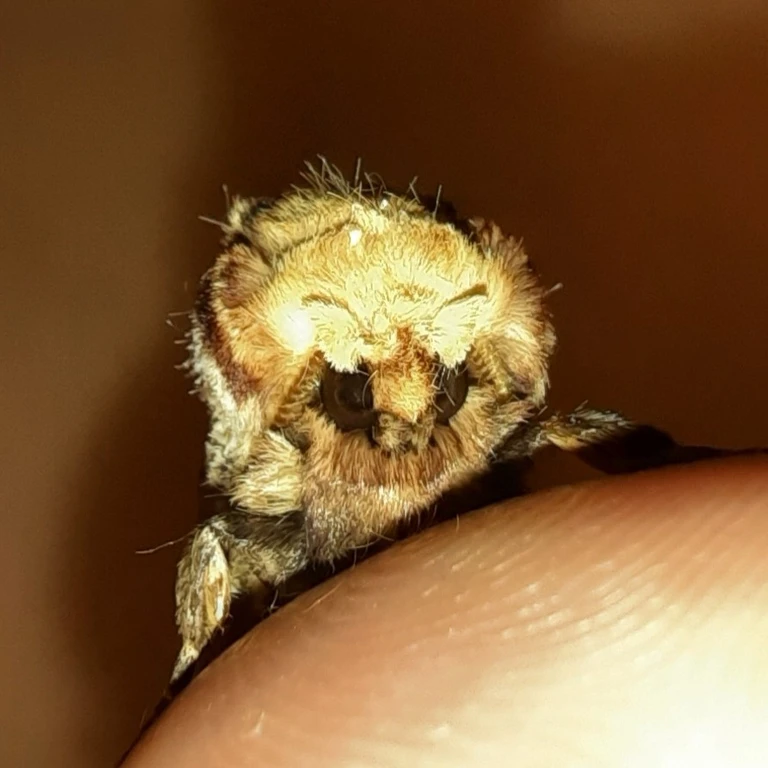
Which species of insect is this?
Phalera bucephala
